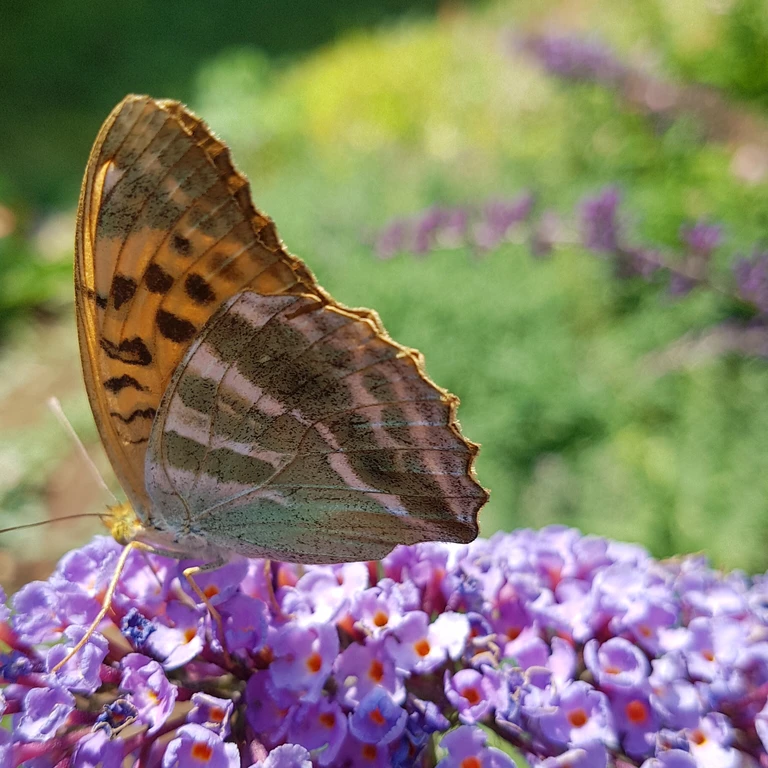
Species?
Argynnis paphia
